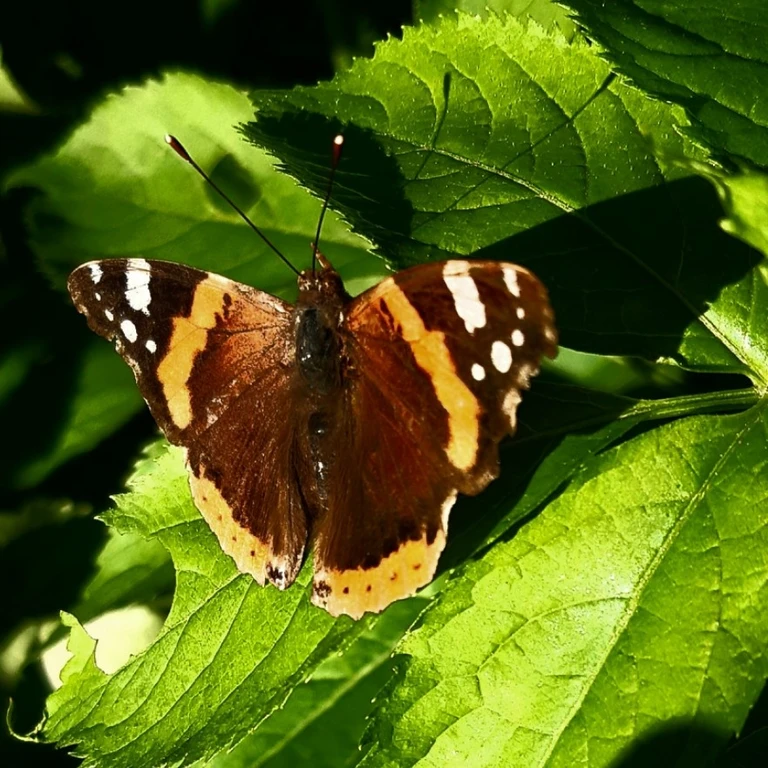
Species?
Vanessa atalanta
